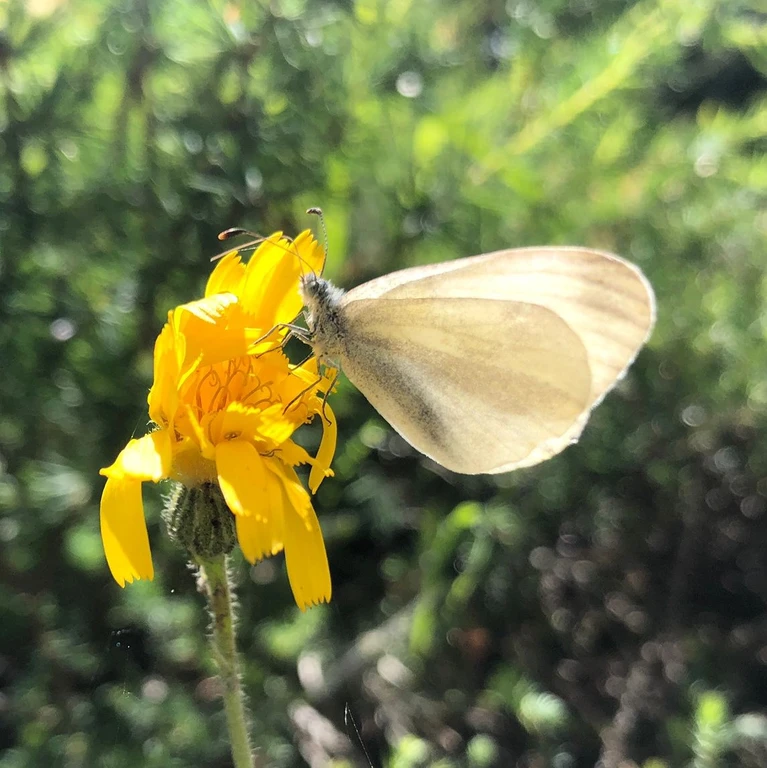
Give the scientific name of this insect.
Leptidea sinapis/juvernica
